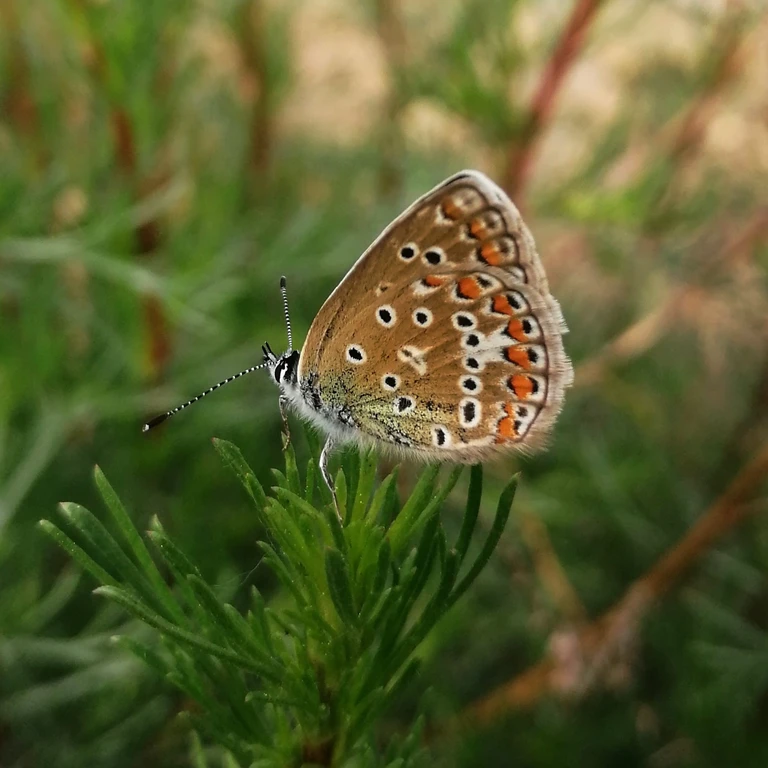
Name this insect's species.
Polyommatus icarus
